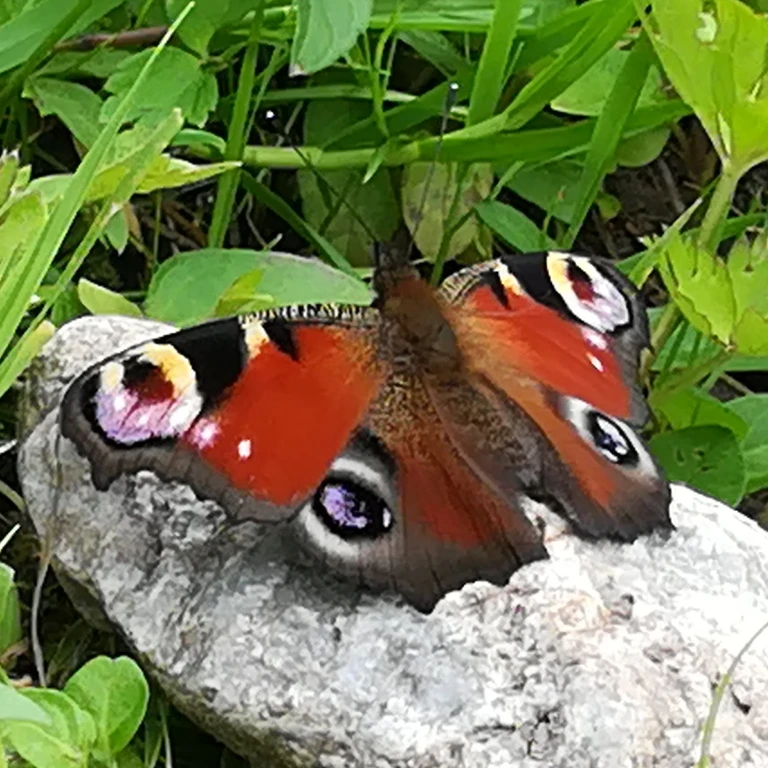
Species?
Aglais io
